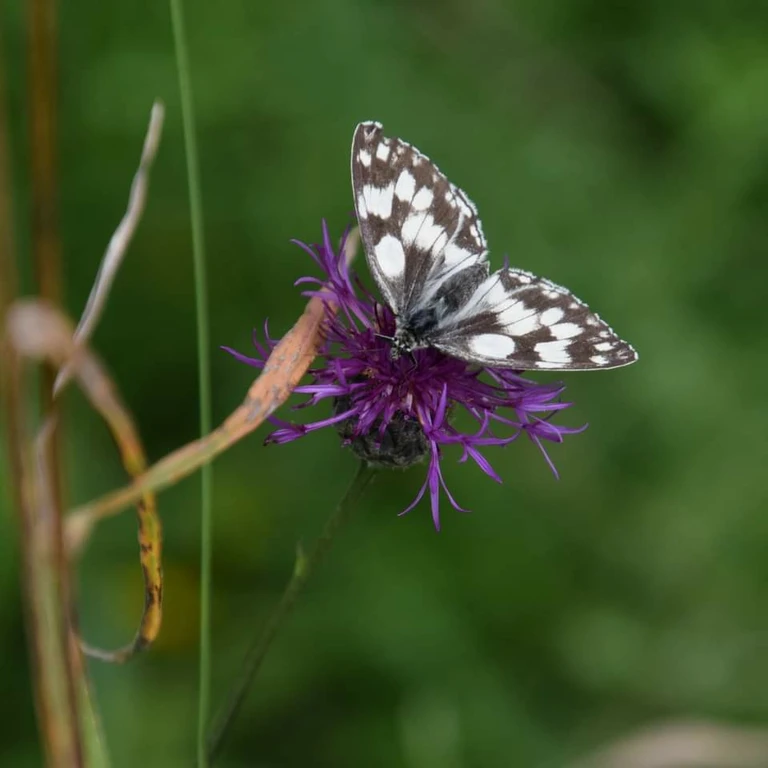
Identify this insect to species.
Melanargia galathea
